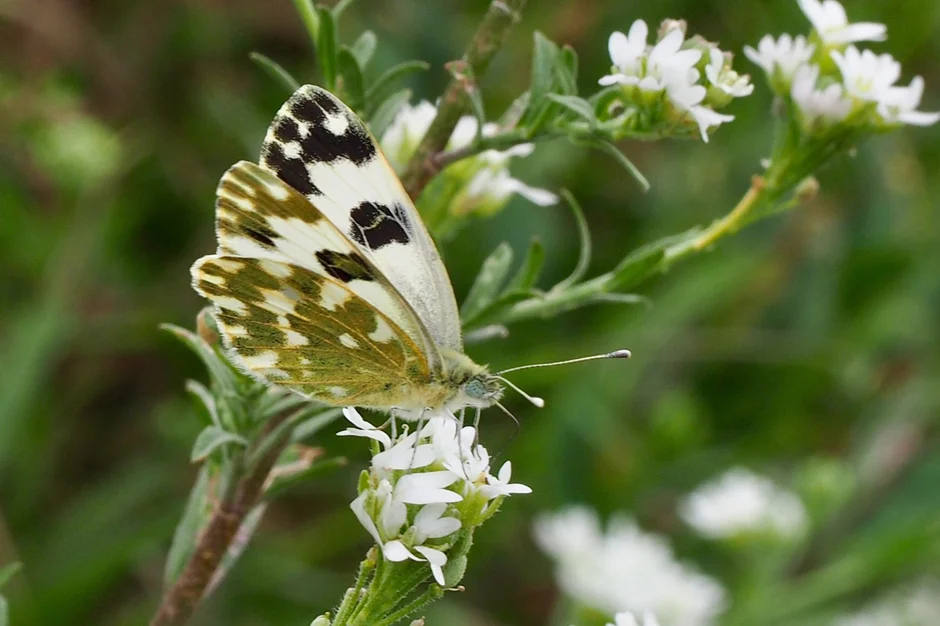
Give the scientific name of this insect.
Pontia edusa
